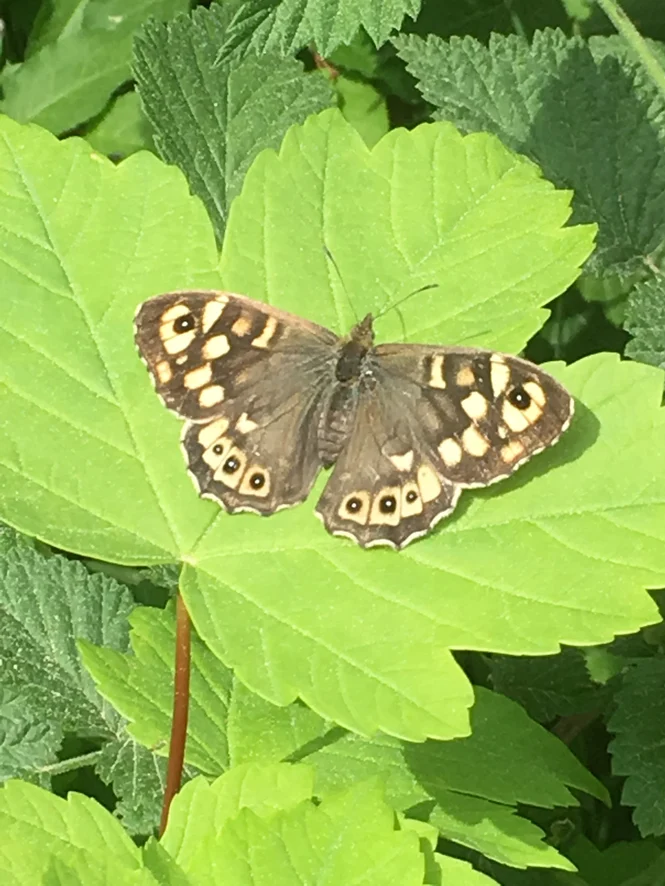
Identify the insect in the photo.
Pararge aegeria
